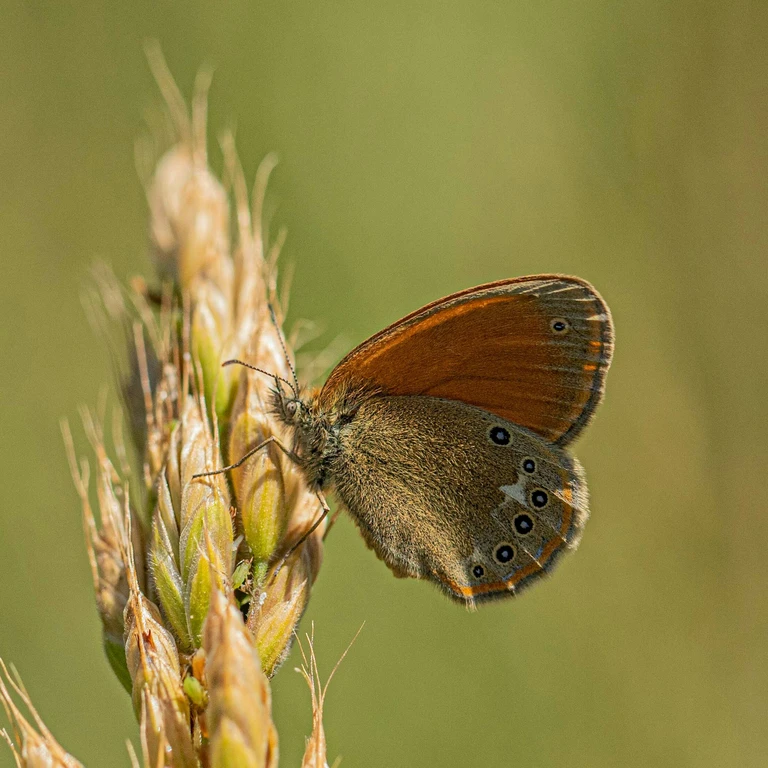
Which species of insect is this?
Coenonympha glycerion (also Coenonympha iphis)
